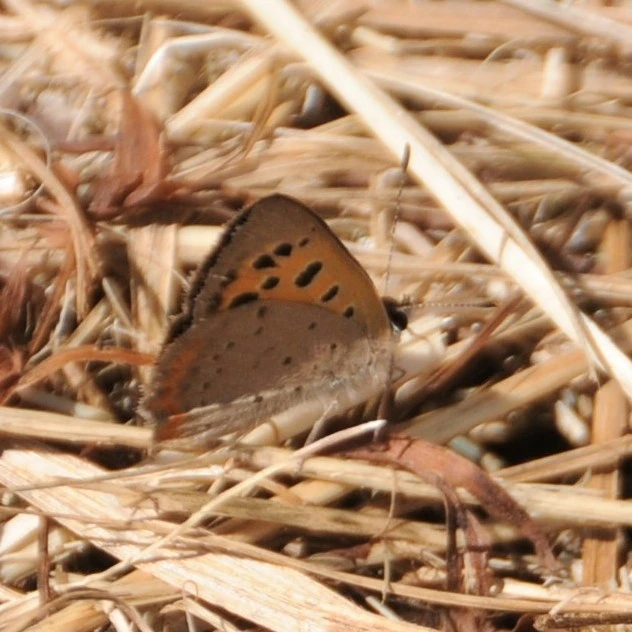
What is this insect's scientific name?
Lycaena phlaeas
